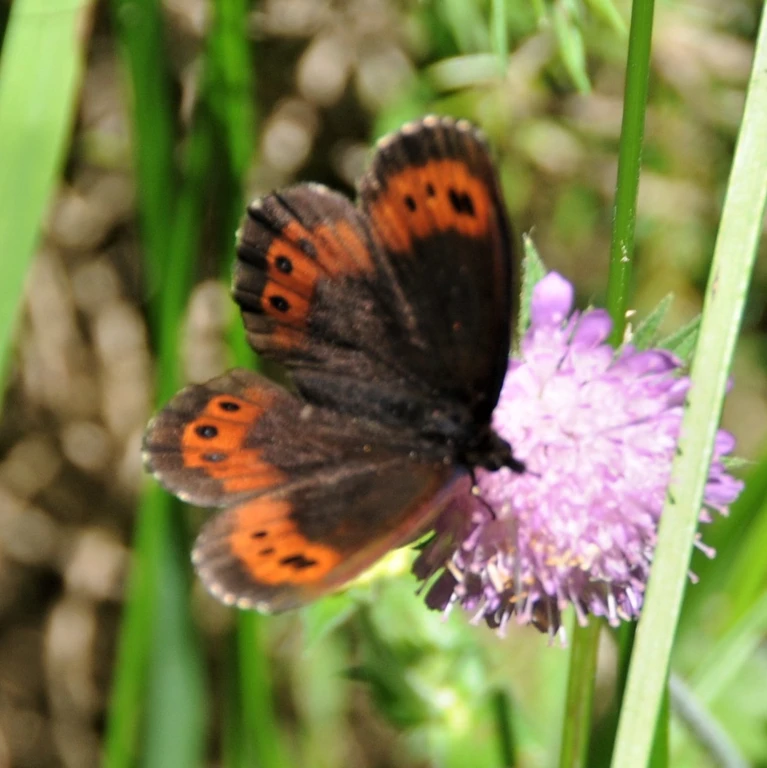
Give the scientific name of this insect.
Erebia ligea
